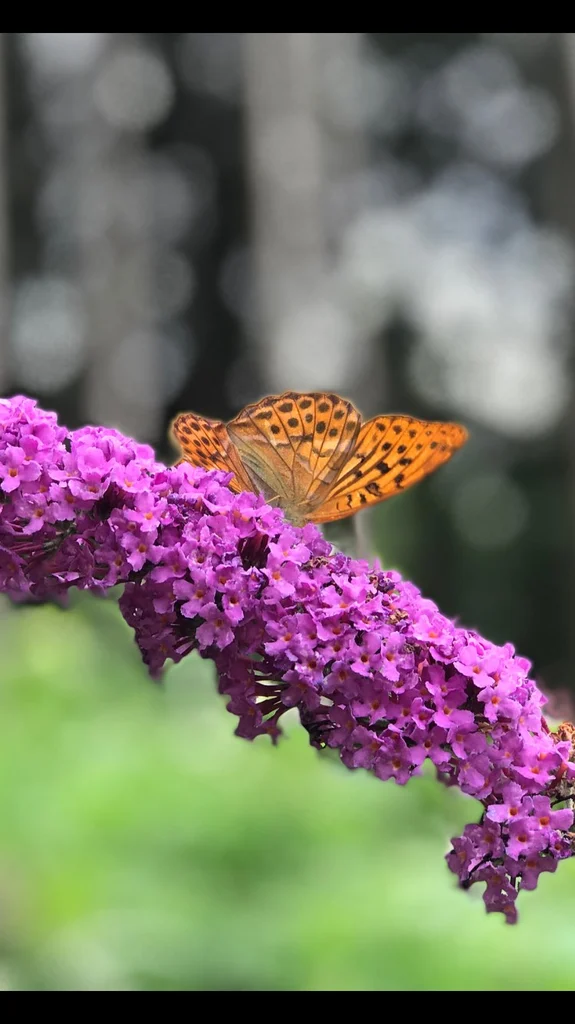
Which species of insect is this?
Argynnis paphia
